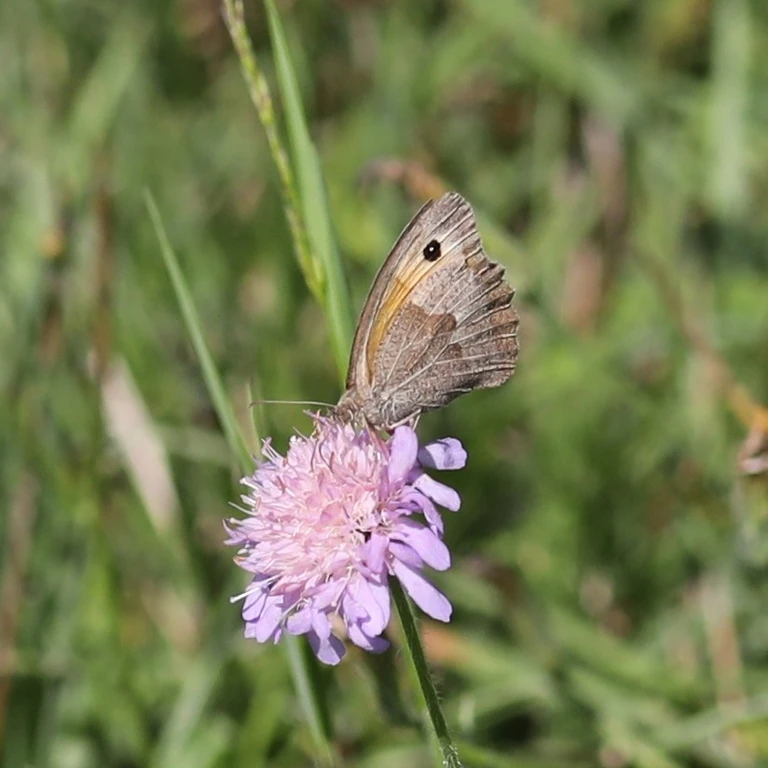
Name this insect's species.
Maniola jurtina
